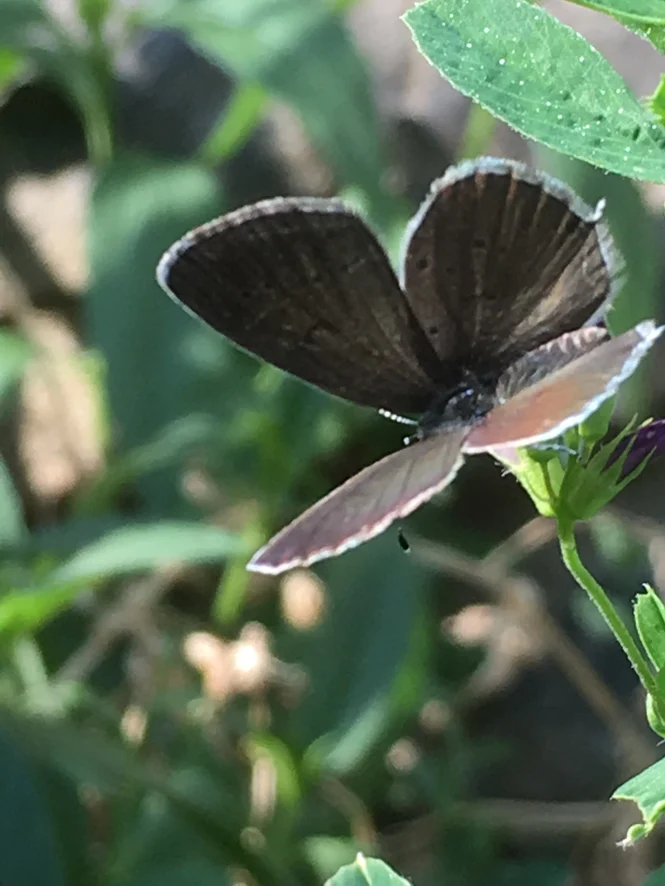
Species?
Cupido argiades (also Elkalyce argiades)
